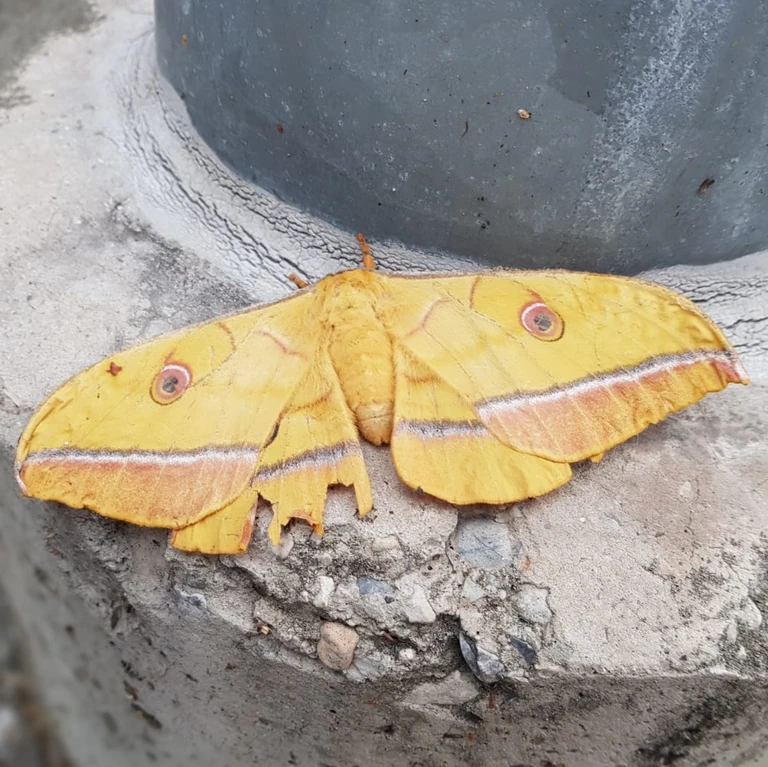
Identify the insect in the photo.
Antheraea yamamai
